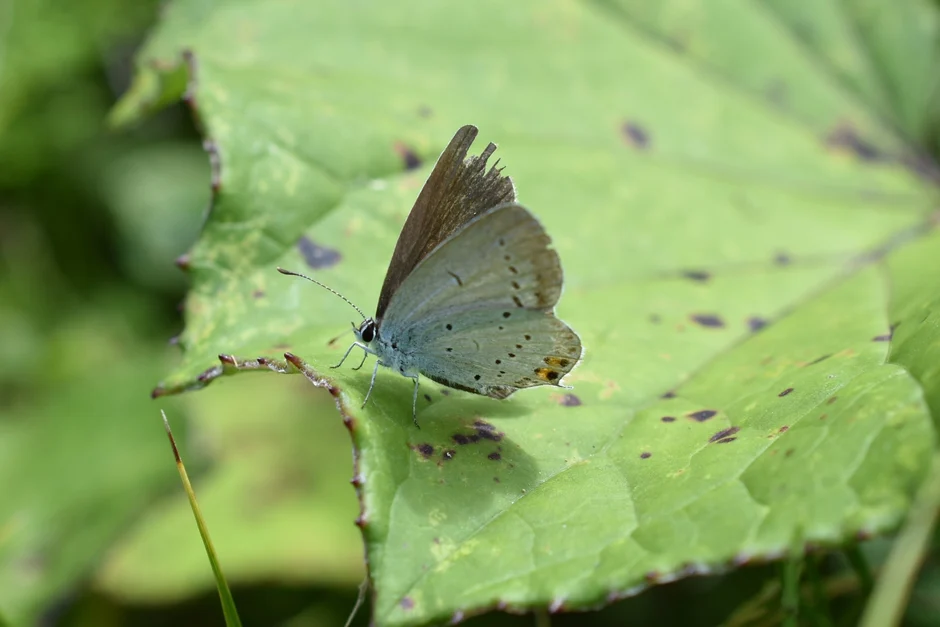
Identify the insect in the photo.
Cupido argiades (also Elkalyce argiades)
